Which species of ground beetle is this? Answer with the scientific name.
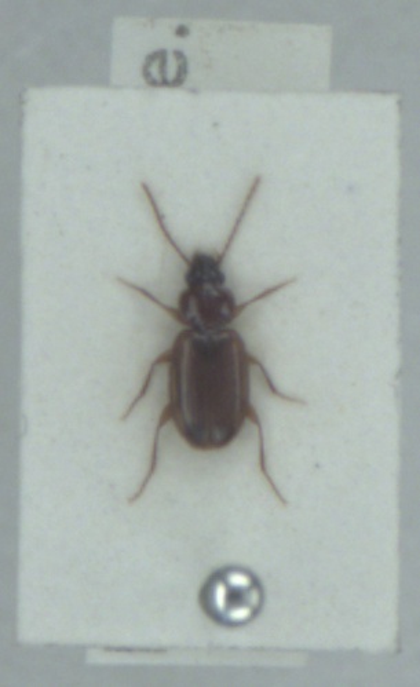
Trechus quadristriatus
